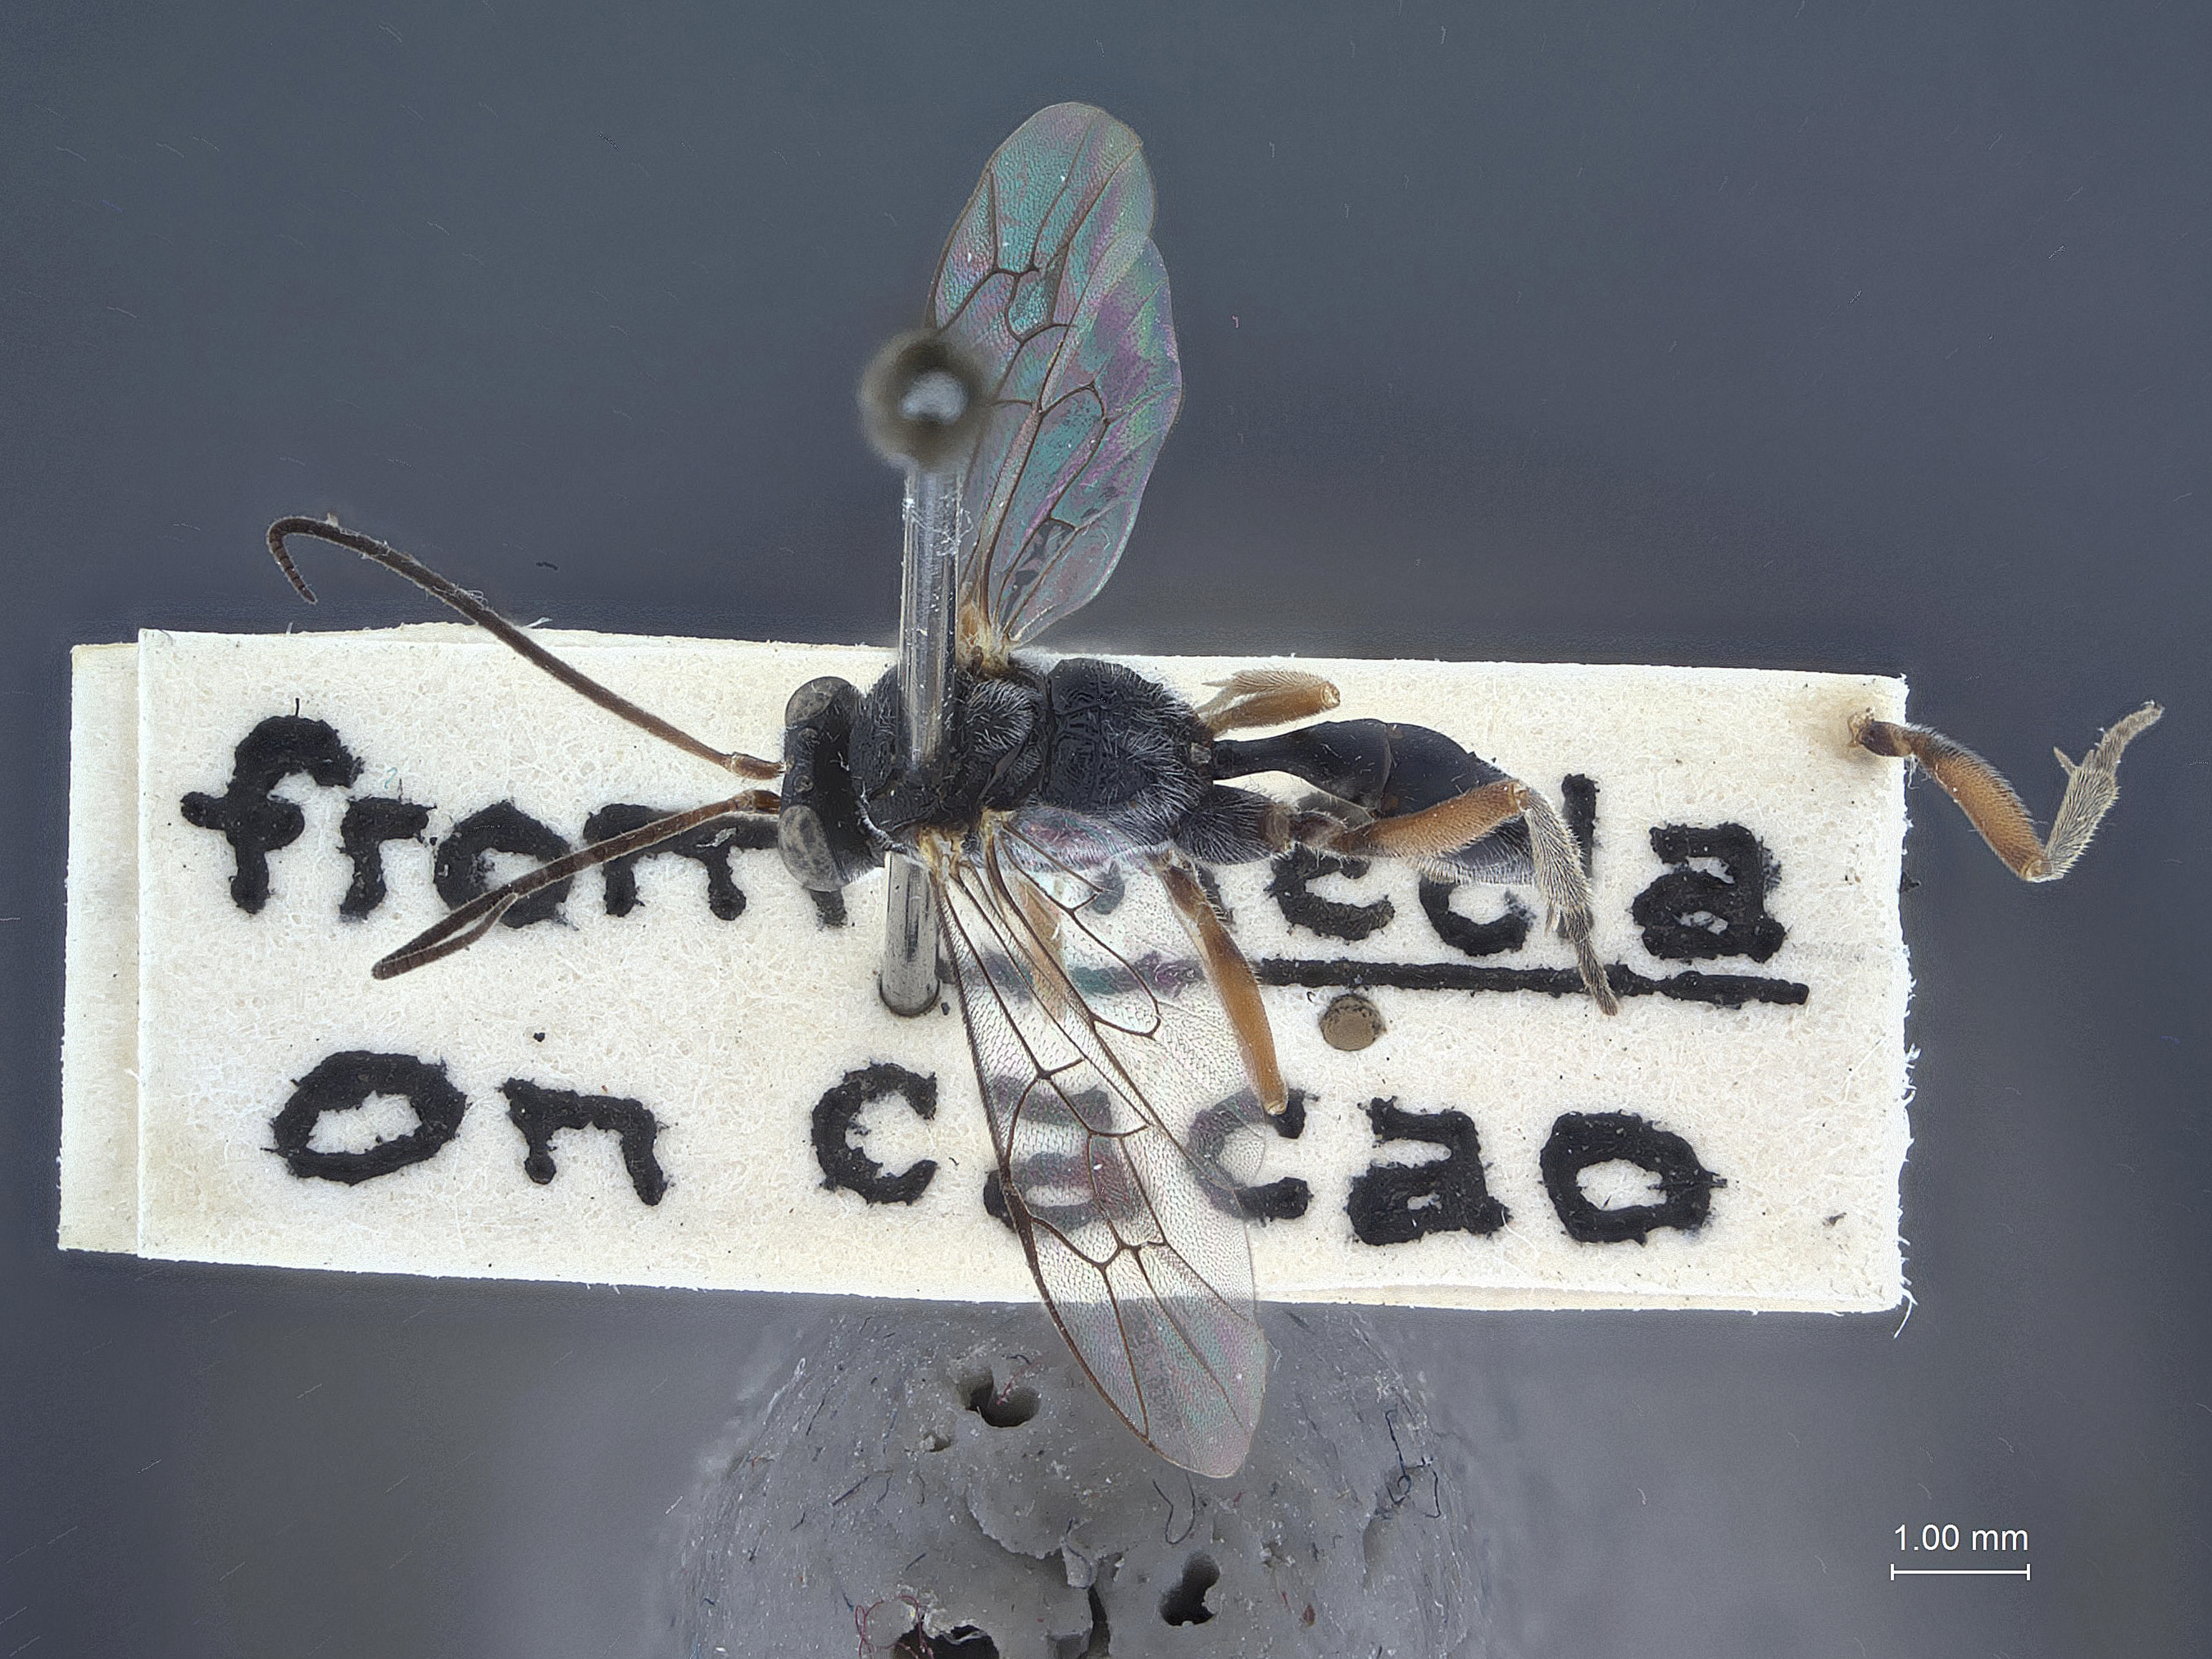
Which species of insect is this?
Prochas theclae
